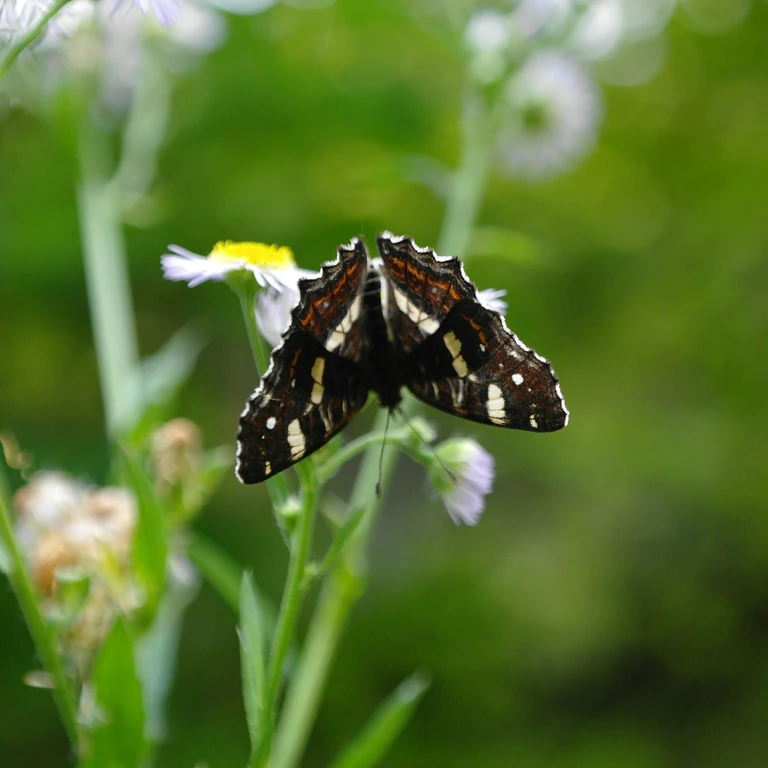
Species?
Araschnia levana
